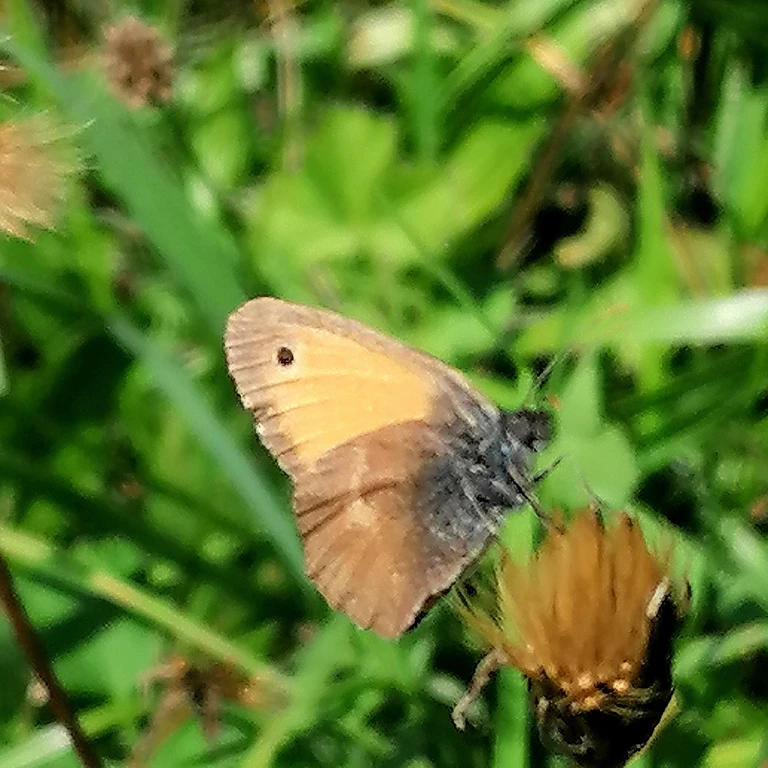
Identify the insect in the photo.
Coenonympha pamphilus
